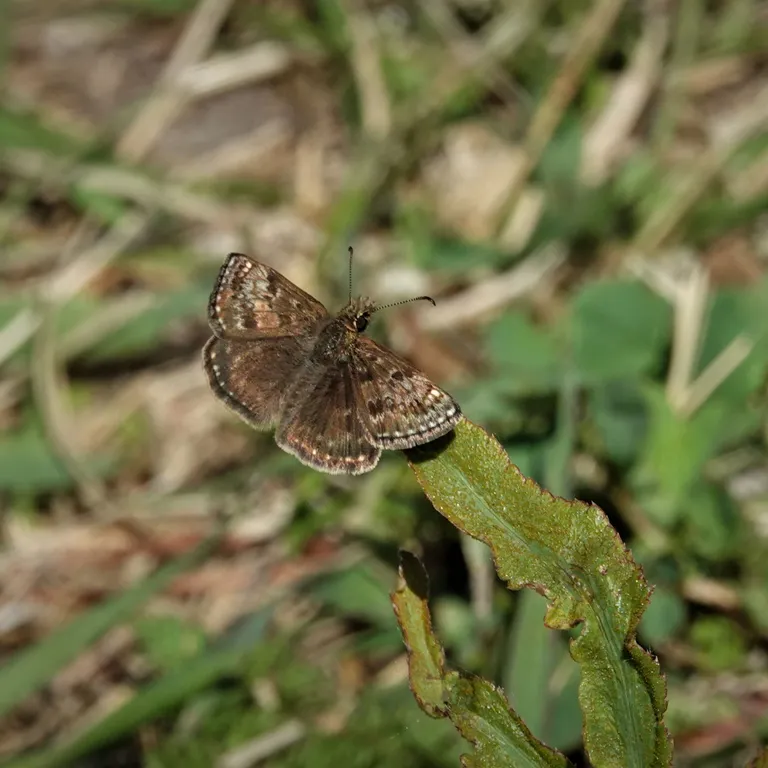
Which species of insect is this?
Erynnis tages
